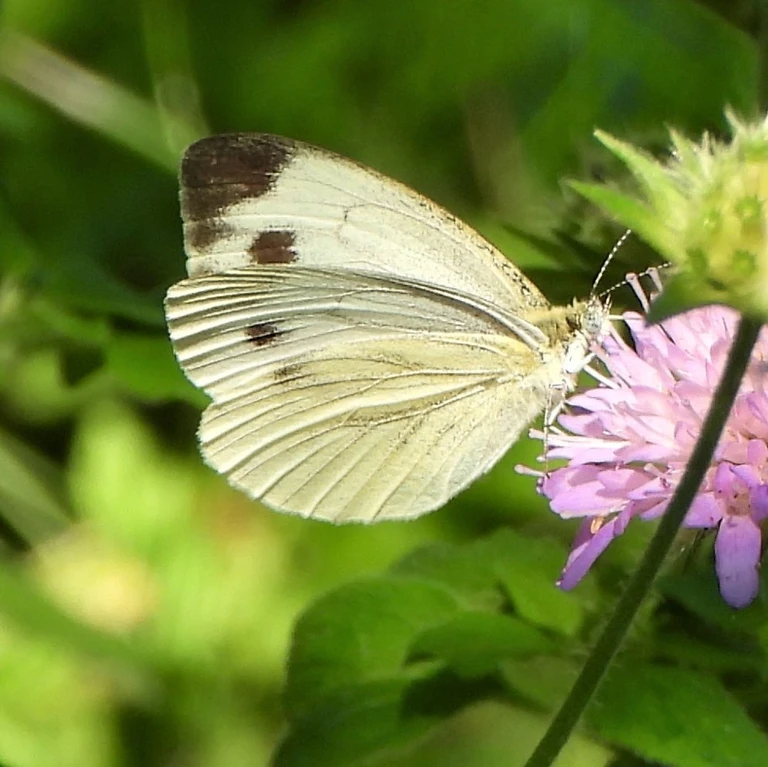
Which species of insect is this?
Pieris napi
